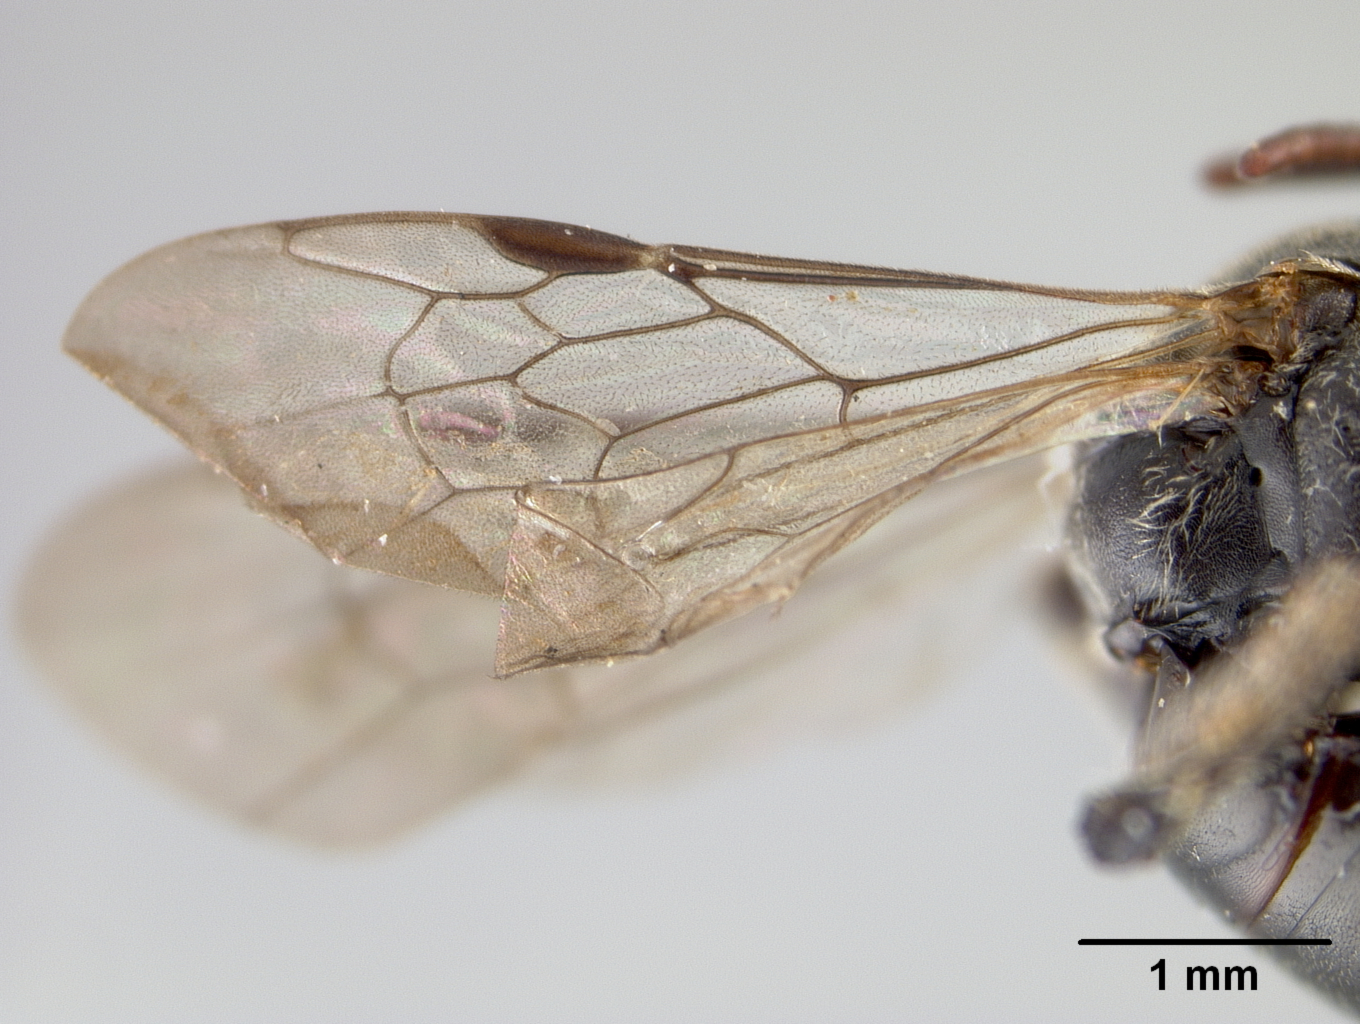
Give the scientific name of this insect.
Heterosarus succinctus
